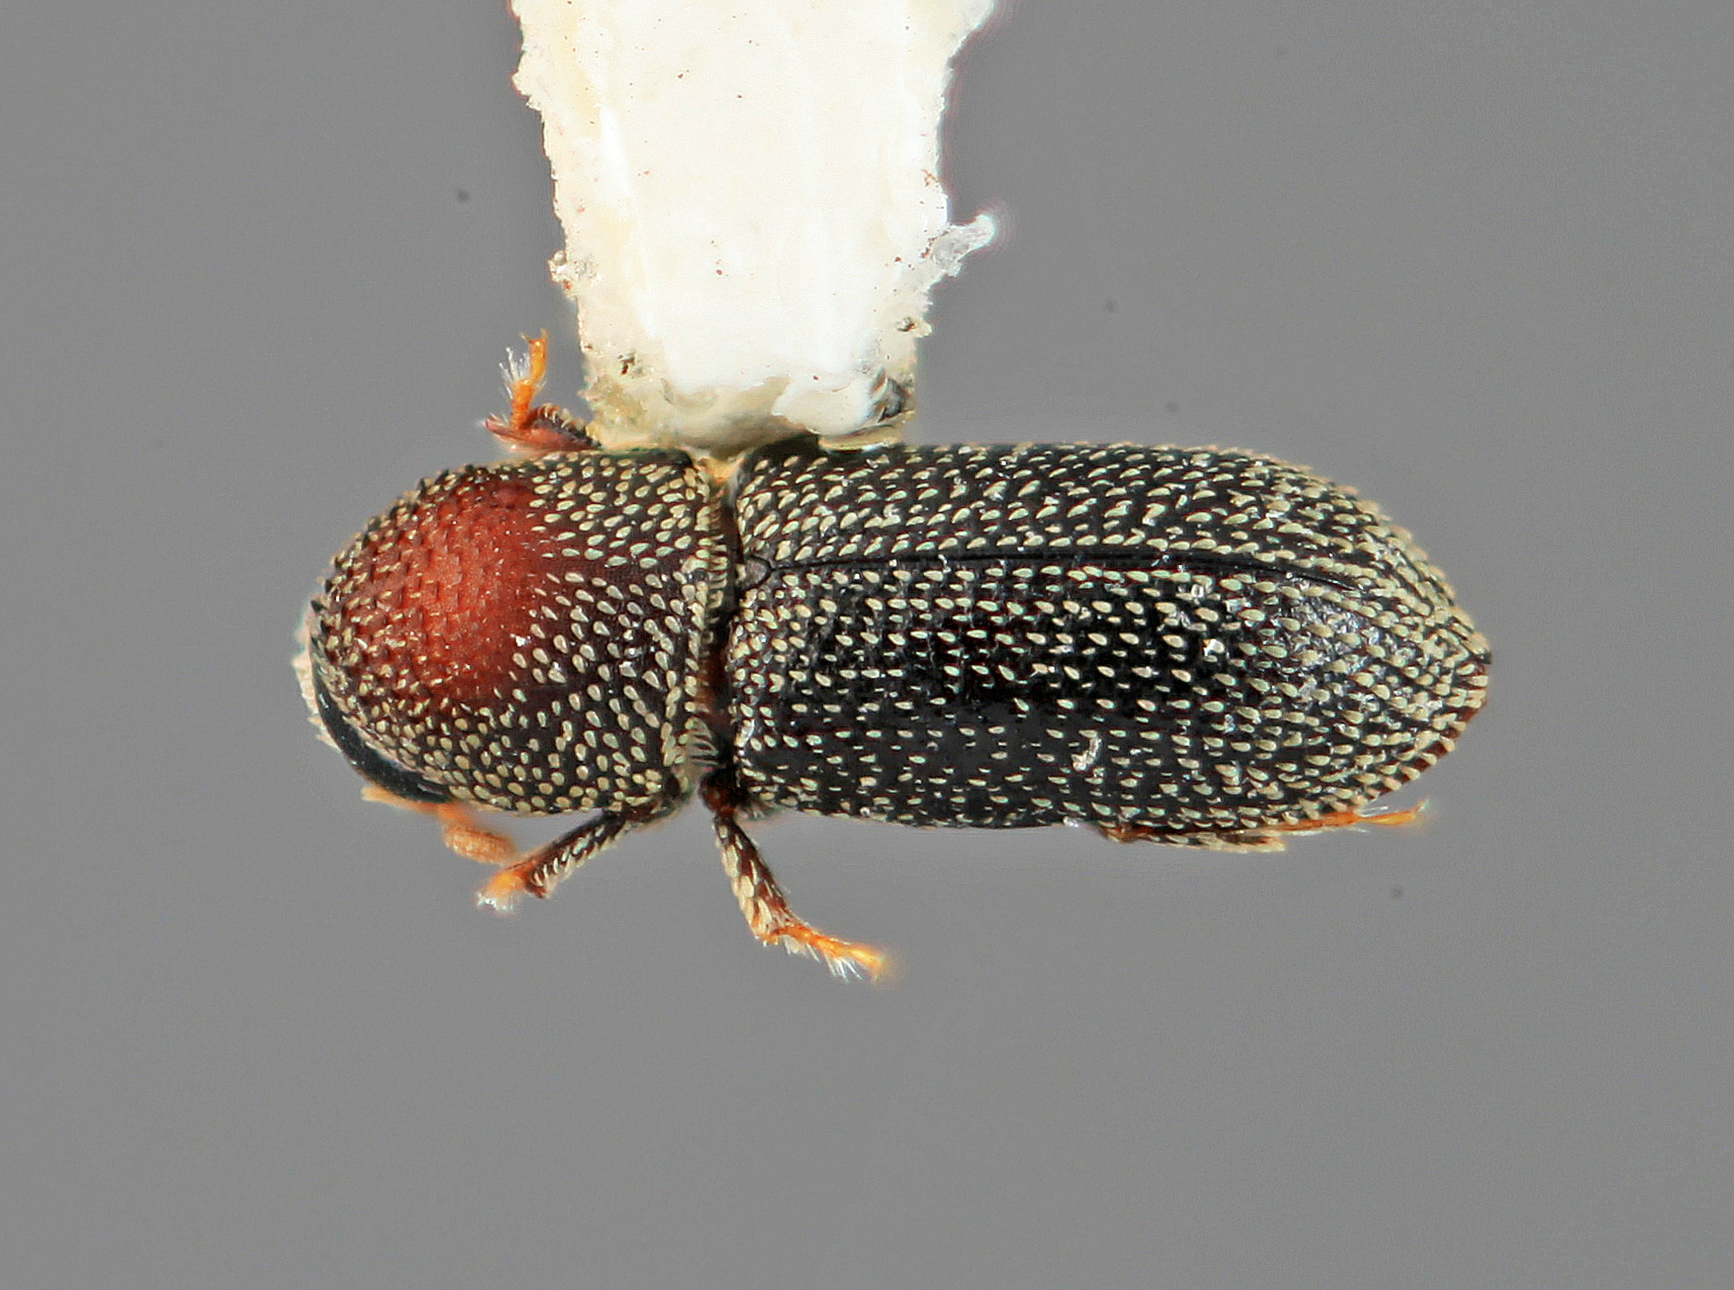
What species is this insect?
Micracisella squamatula (also Micracis squamatula)
